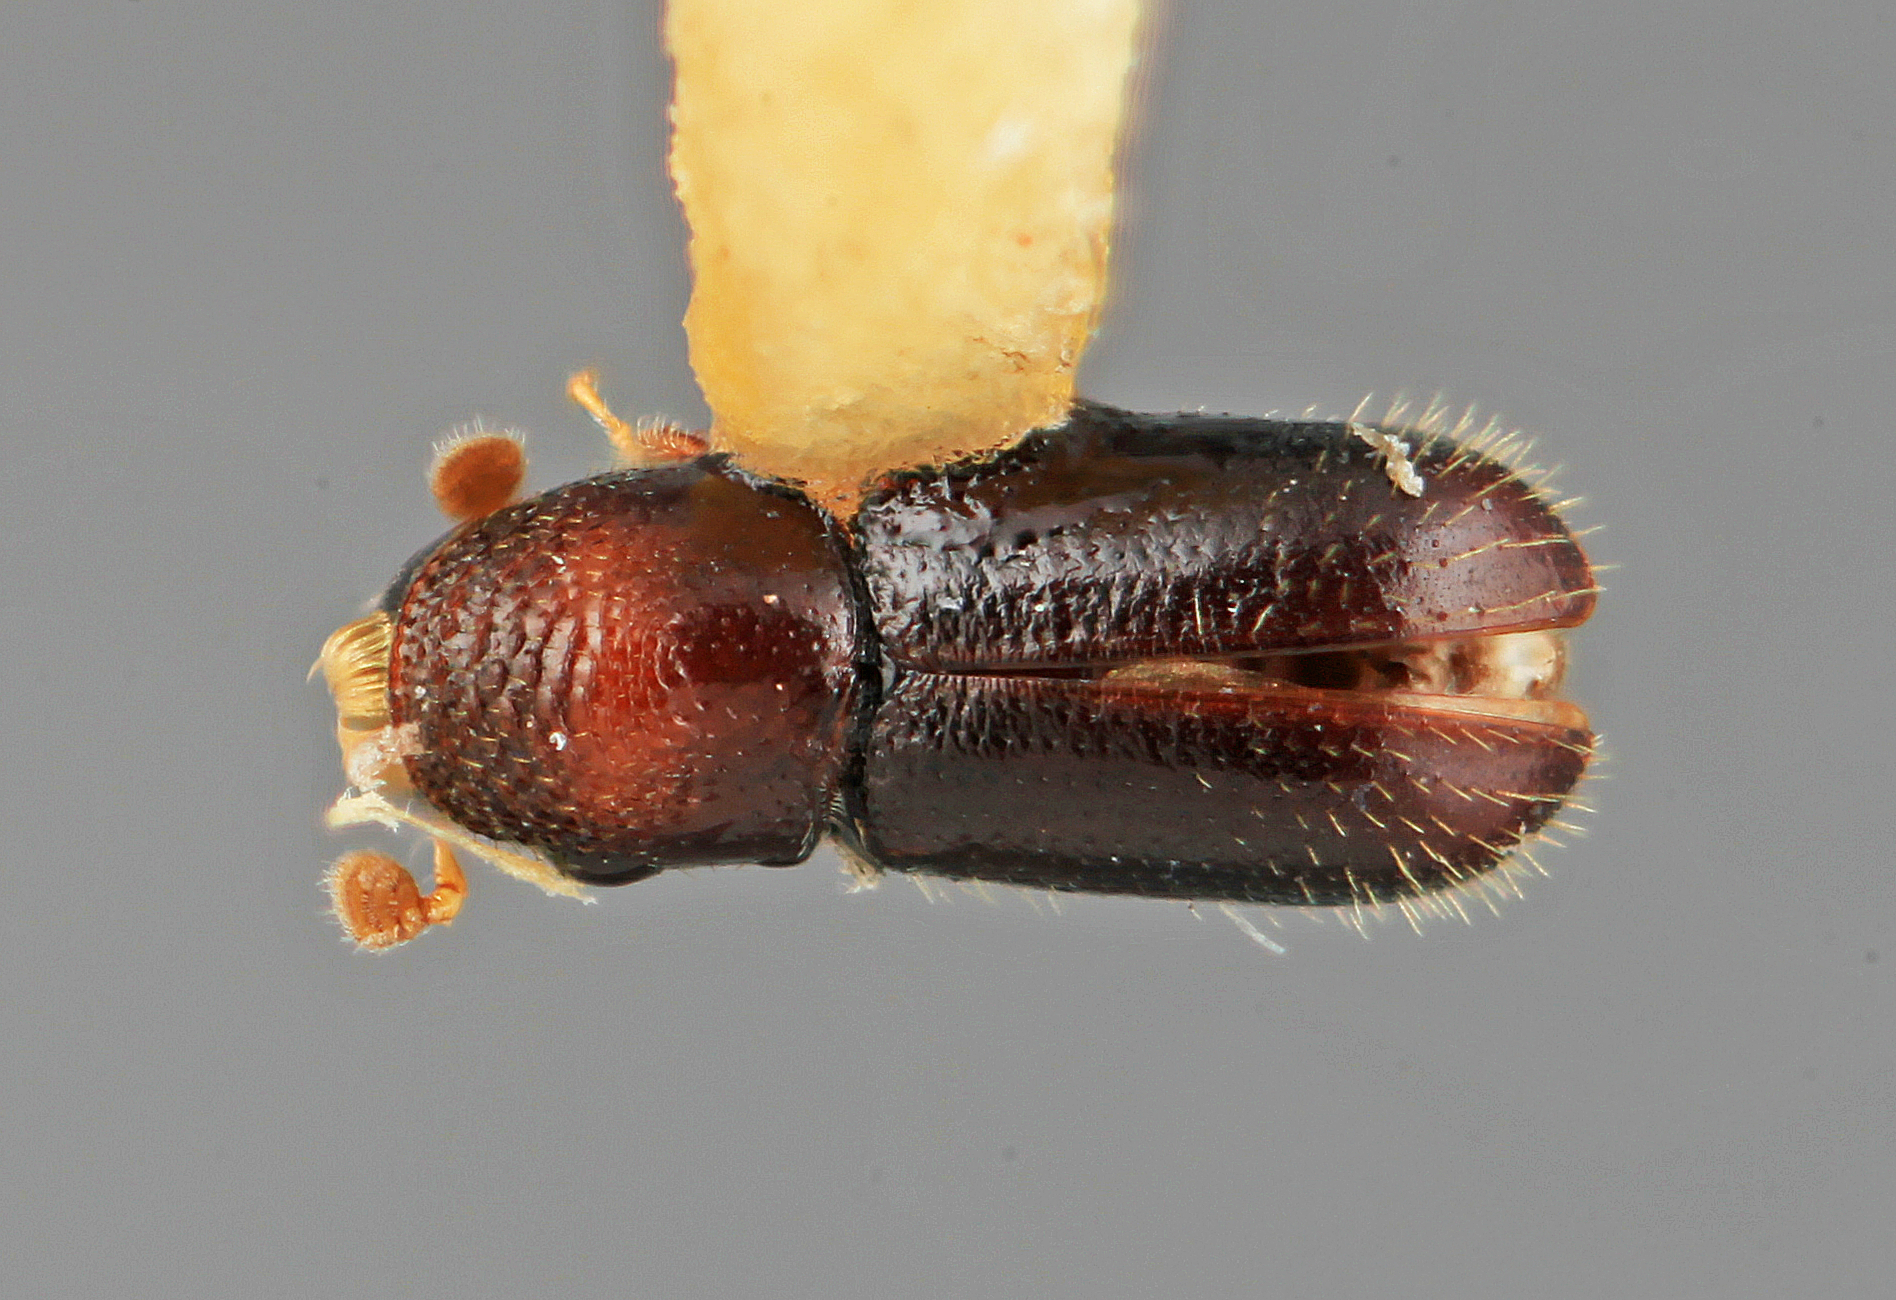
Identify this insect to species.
Pseudopityophthorus hondurensis
